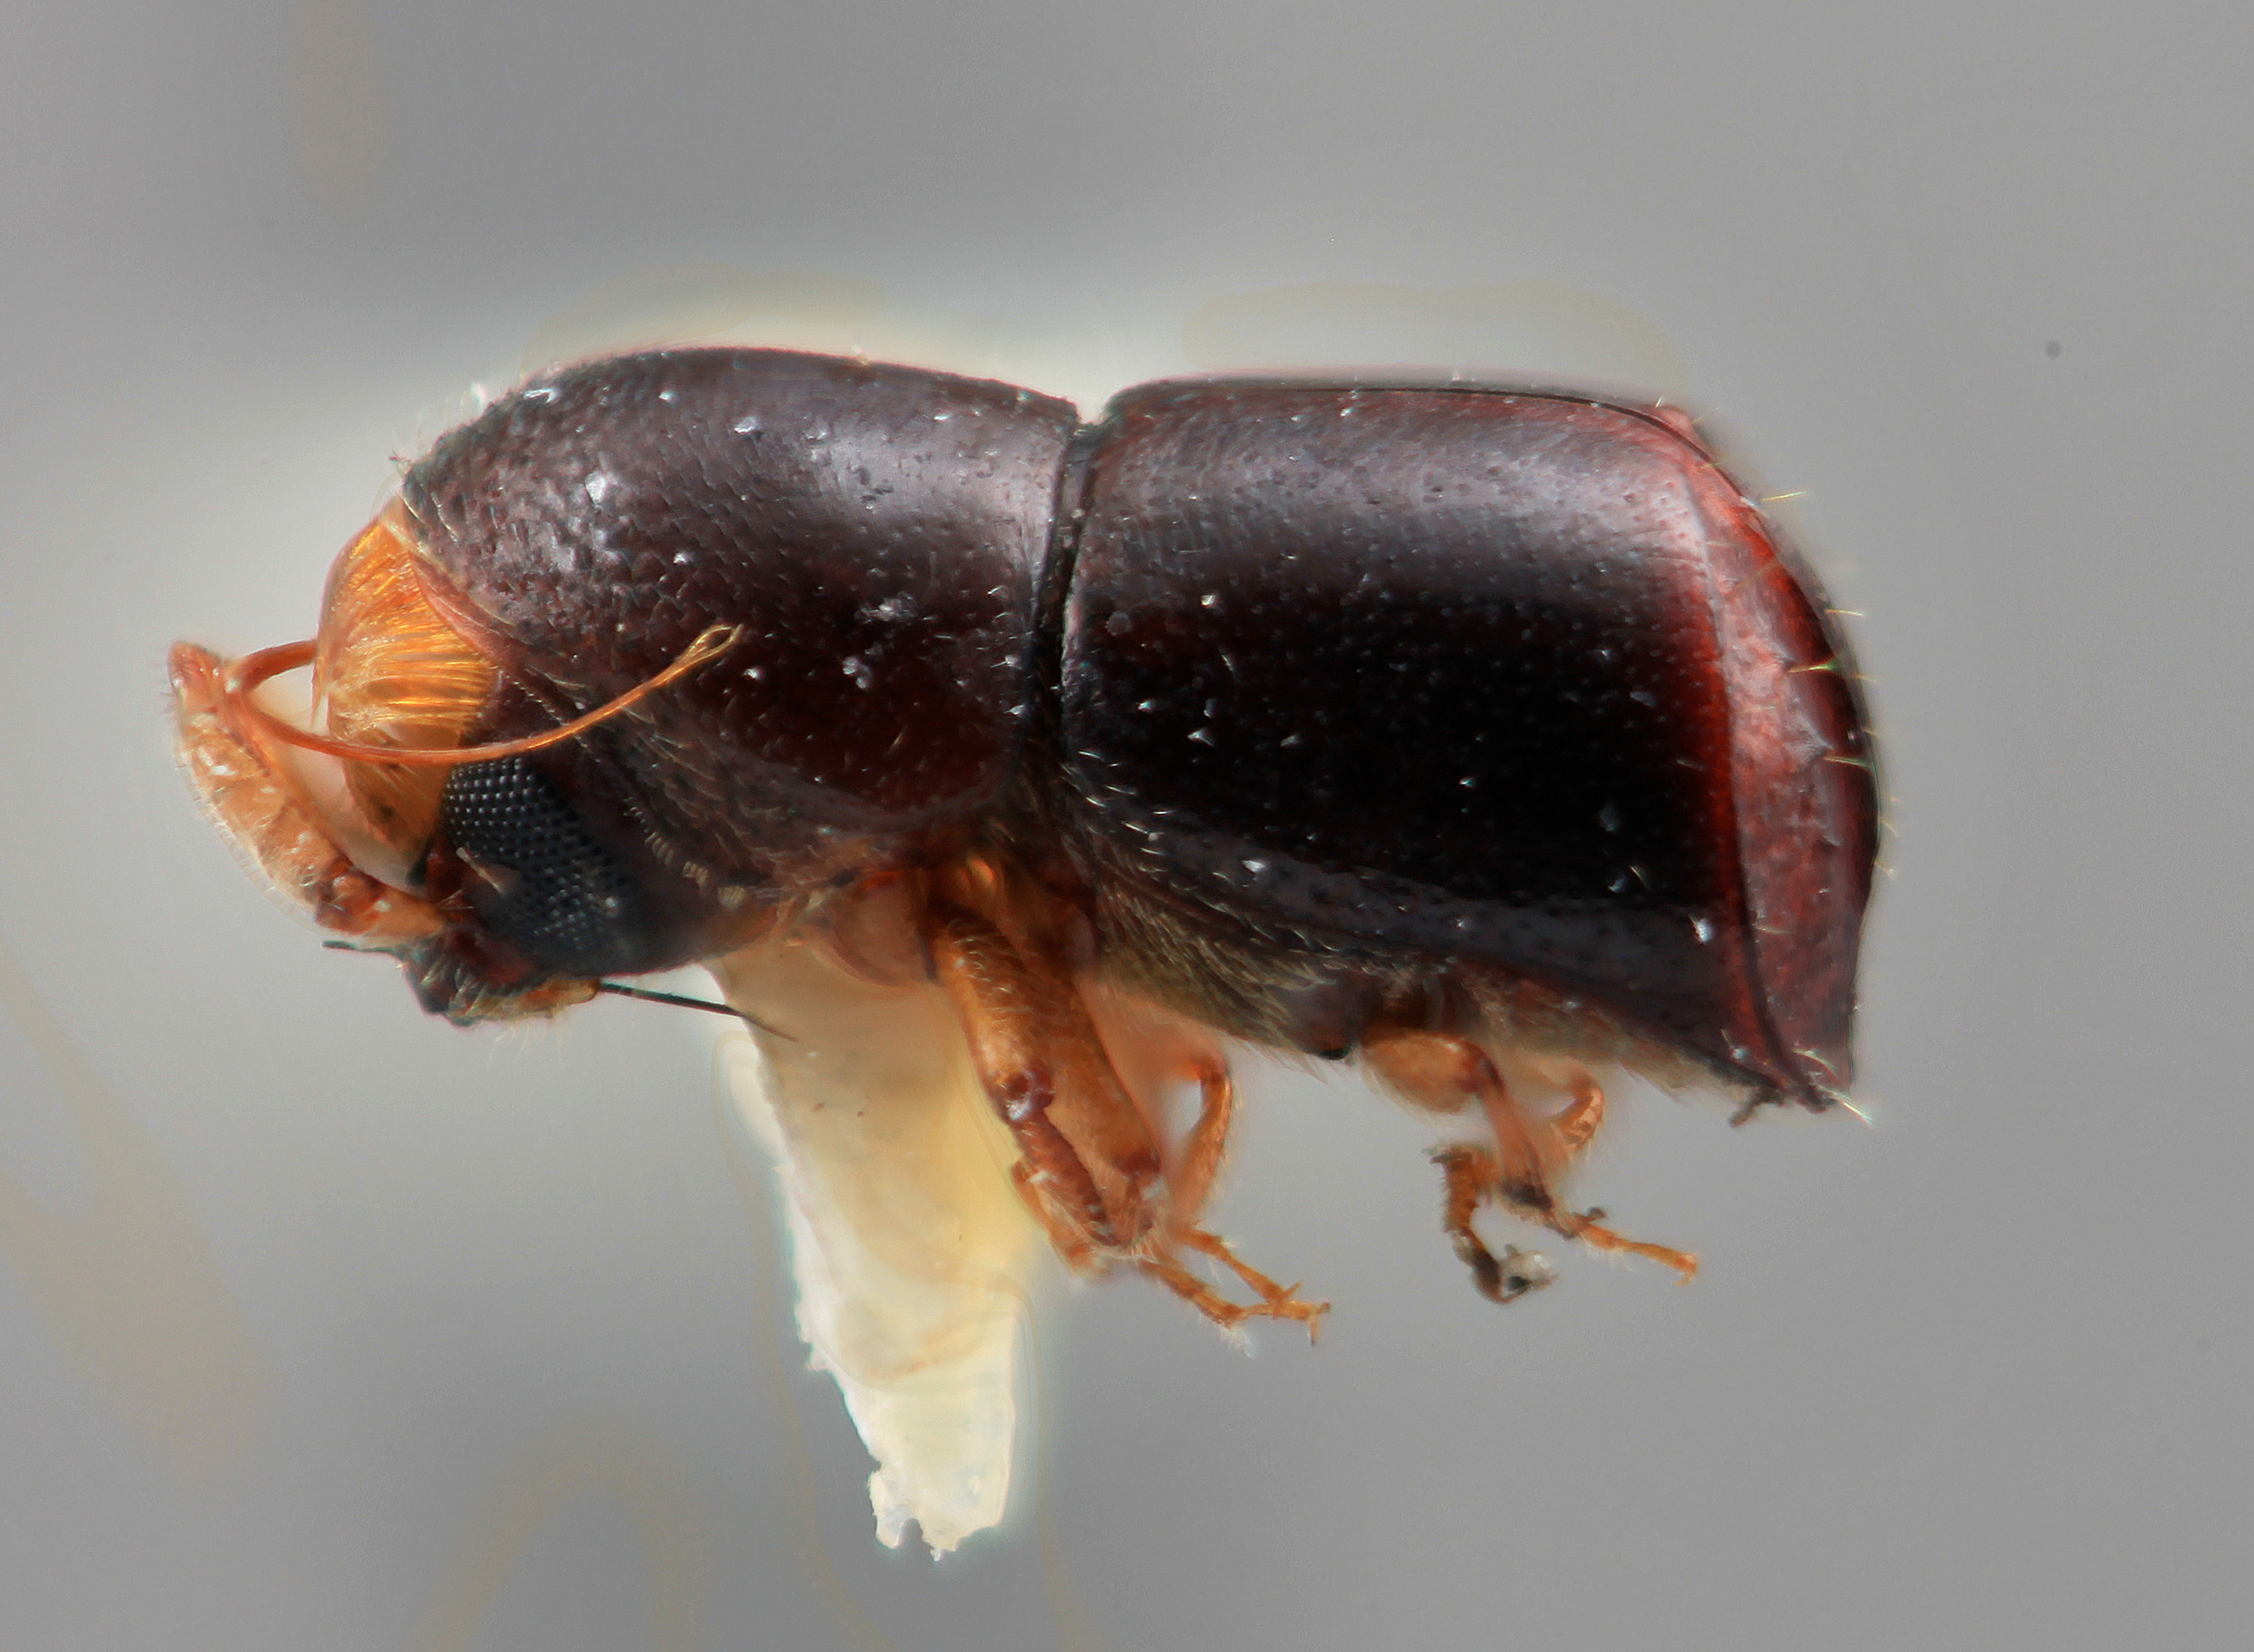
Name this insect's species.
Corthylus concisus
